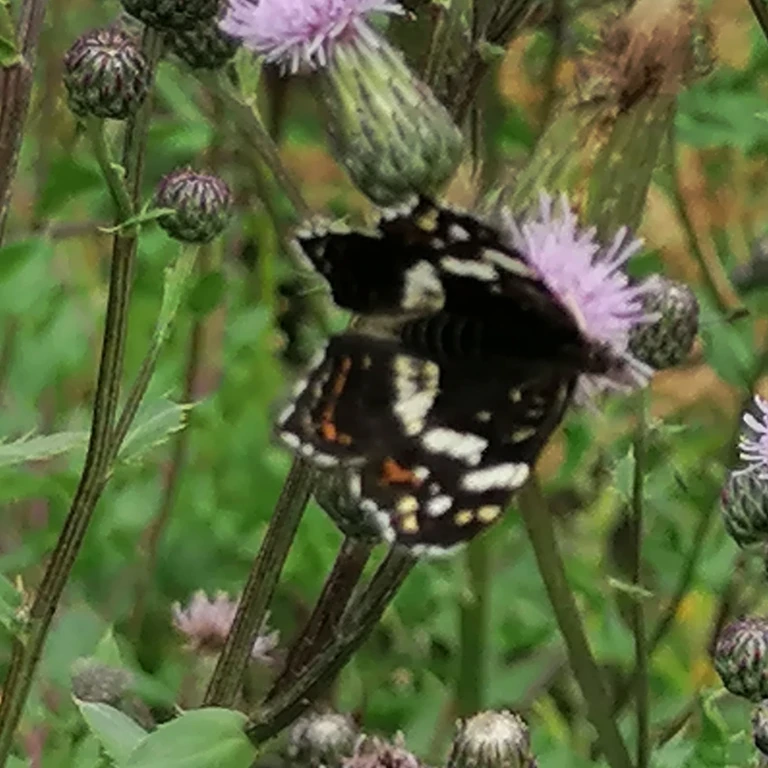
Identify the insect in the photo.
Araschnia levana
